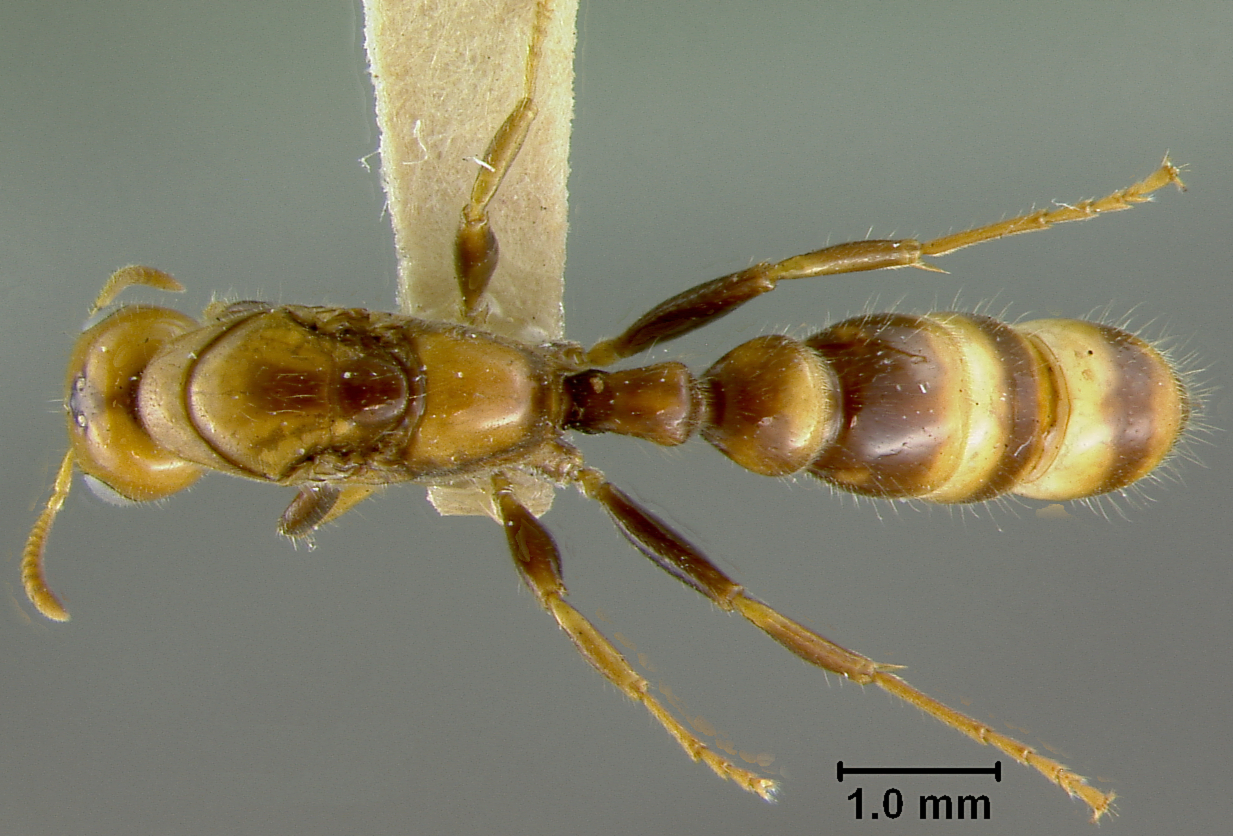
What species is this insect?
Pseudomyrma damnosa
